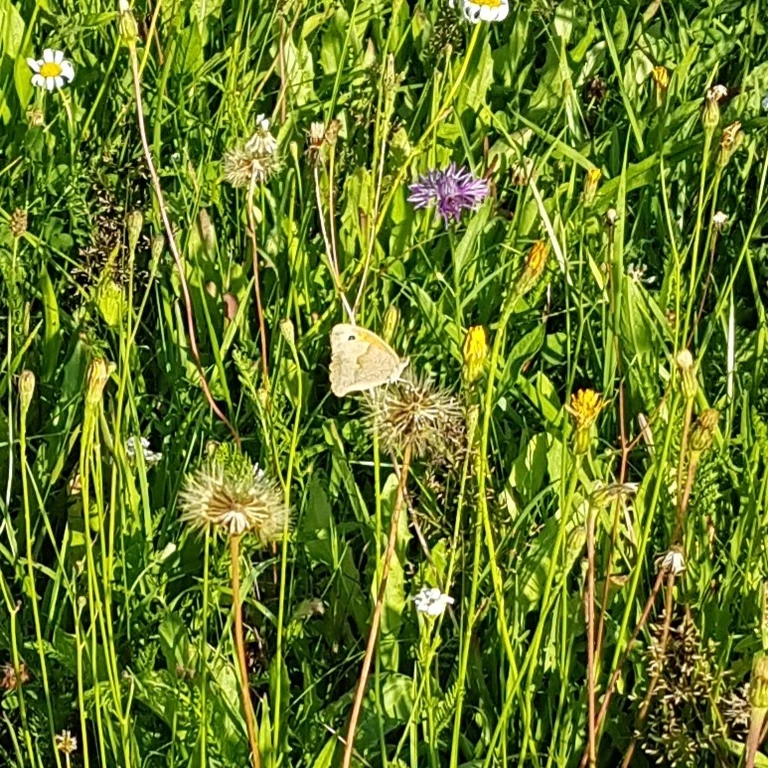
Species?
Maniola jurtina
